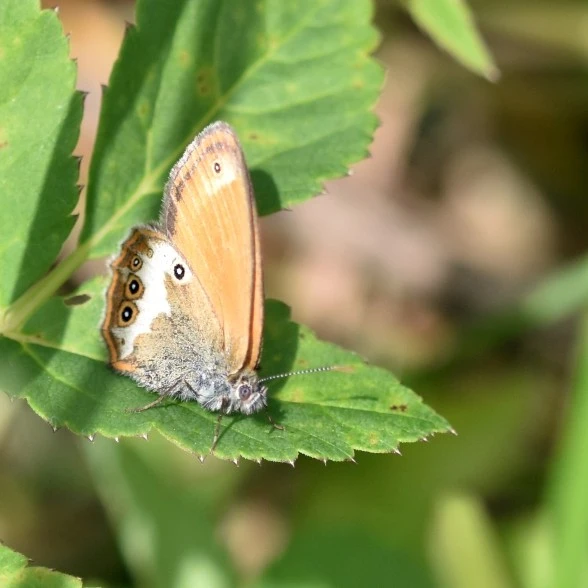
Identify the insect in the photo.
Coenonympha arcania
